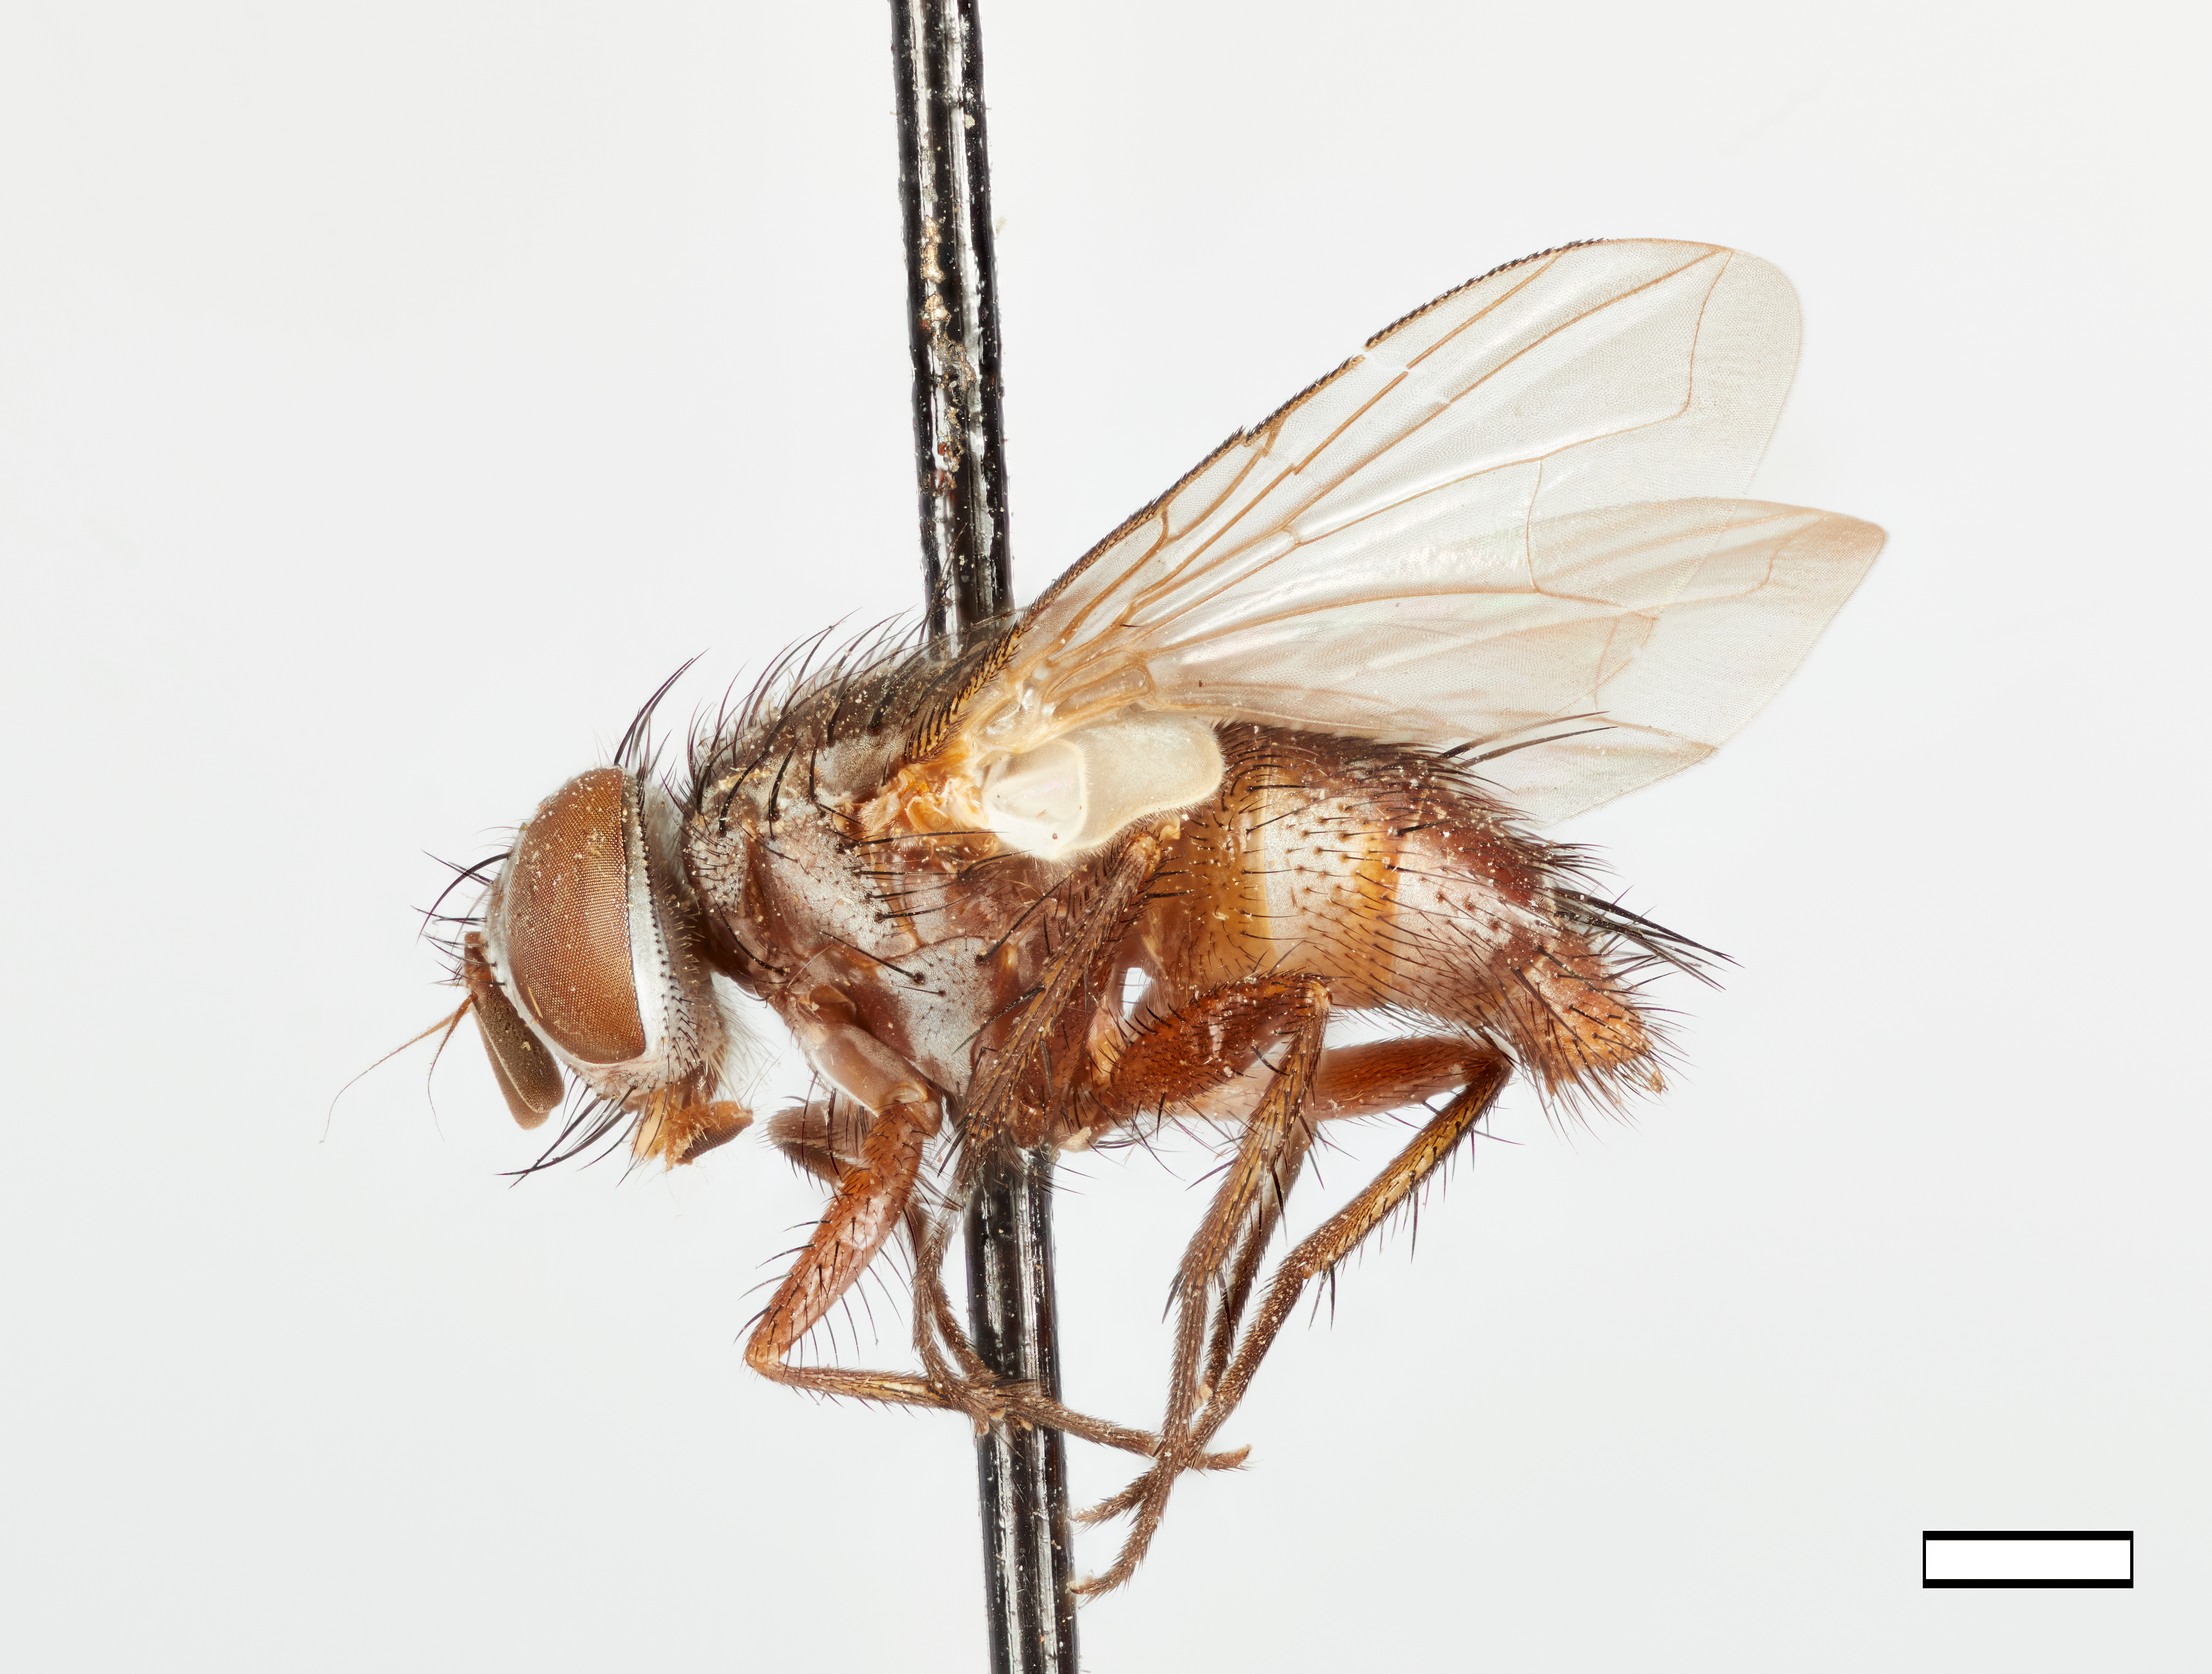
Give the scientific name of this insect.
Sturmia harrisinae
